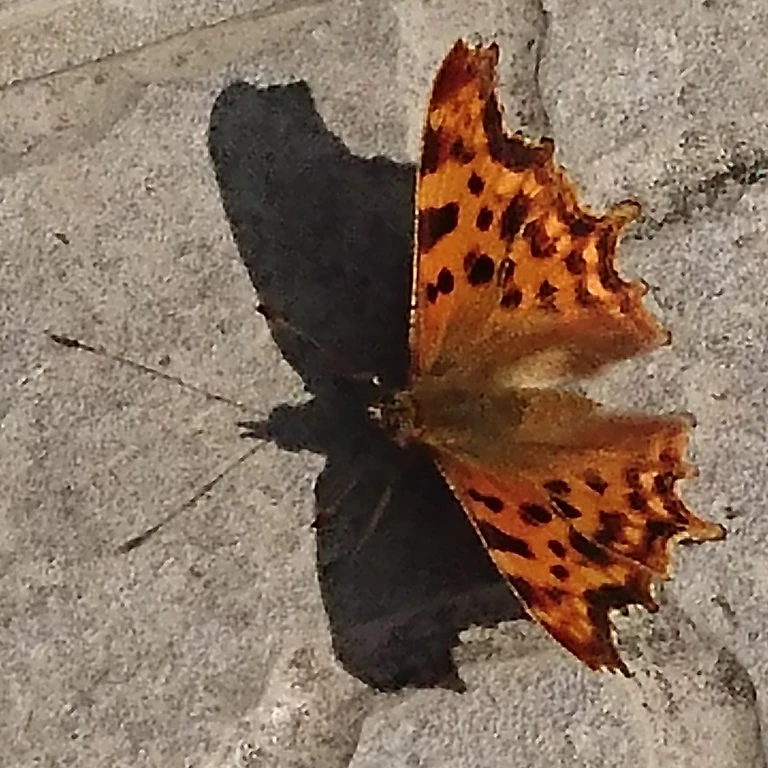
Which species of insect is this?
Polygonia c-album
